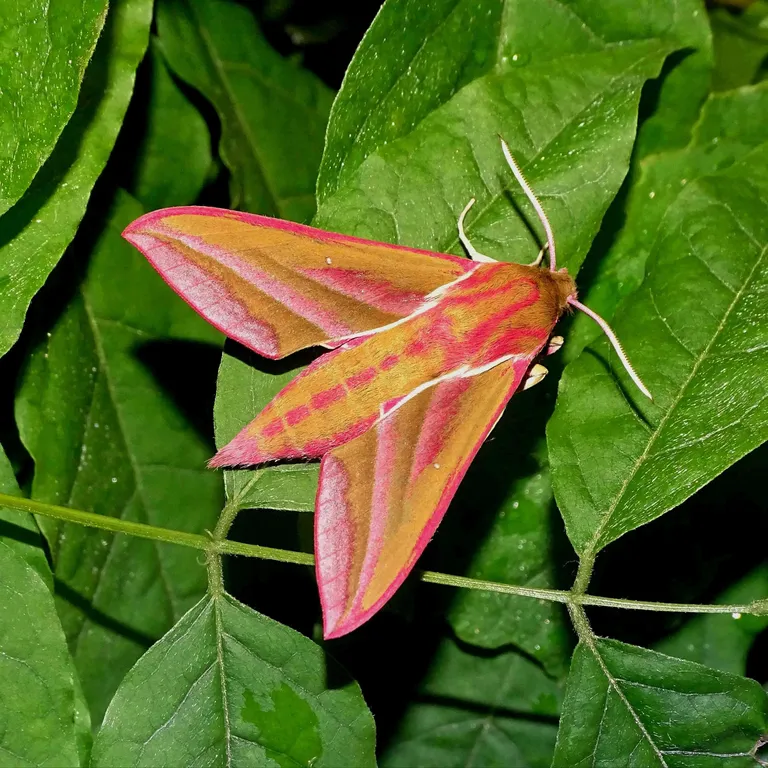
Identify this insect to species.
Deilephila elpenor
